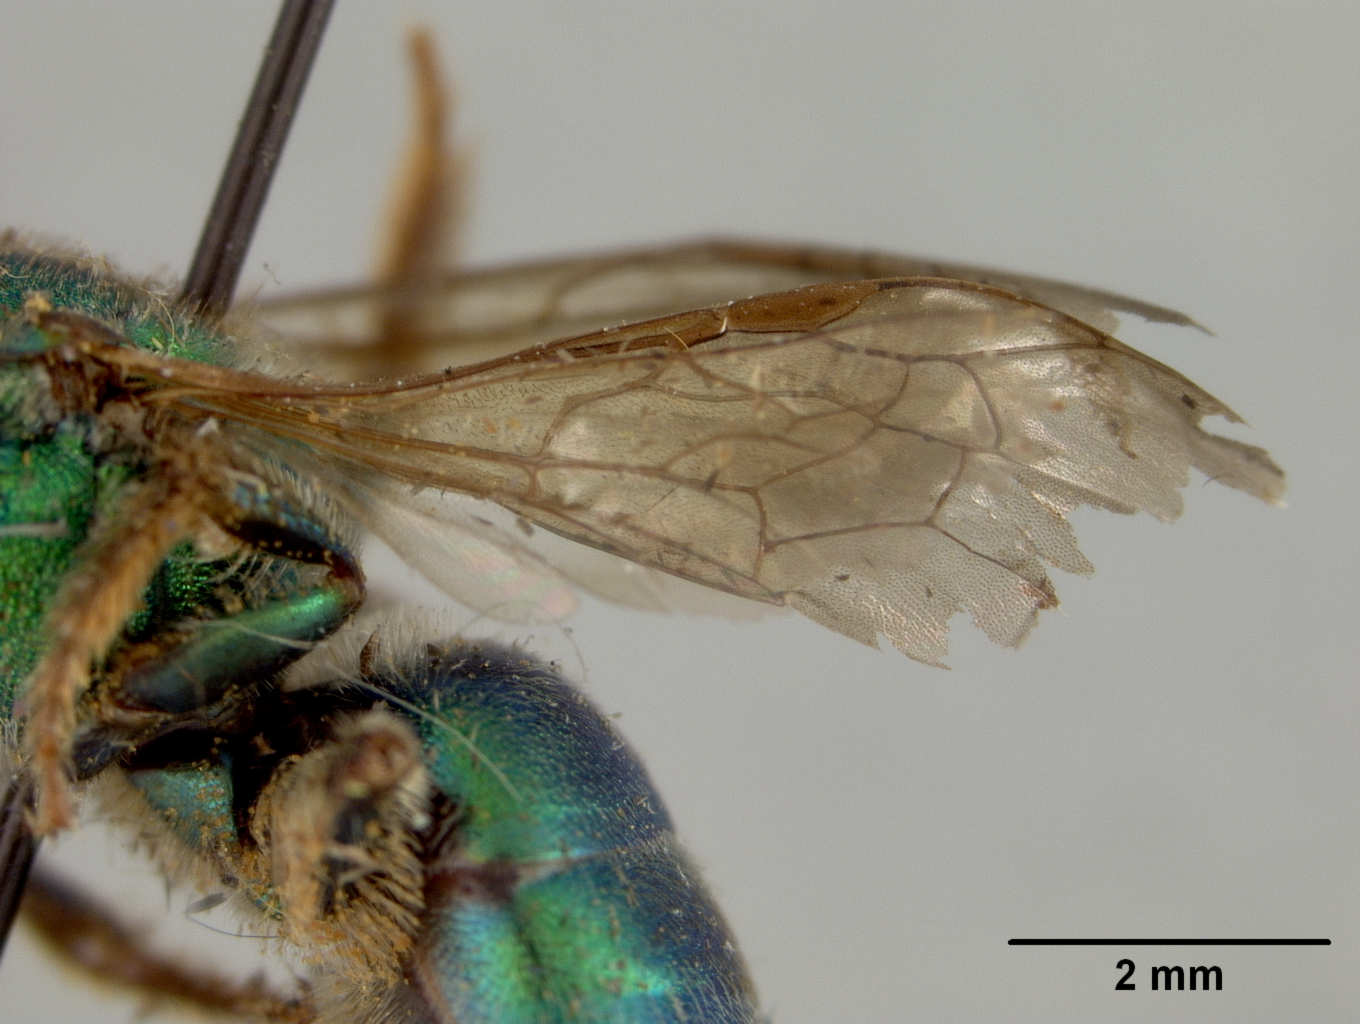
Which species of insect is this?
Augochlora lacustris
